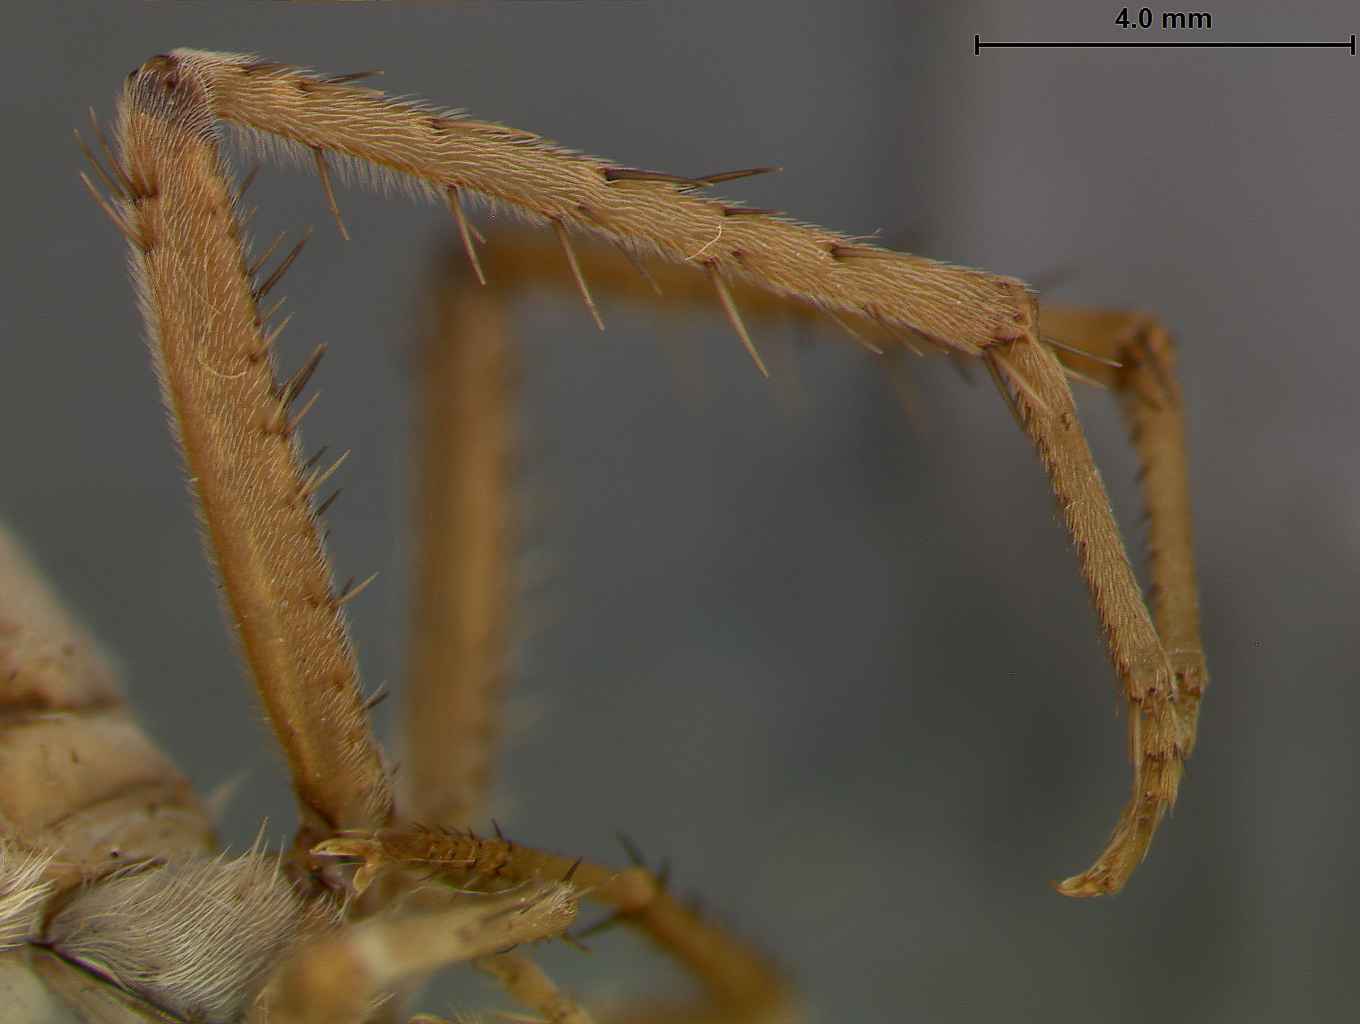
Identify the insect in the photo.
Apomidas trochilus
